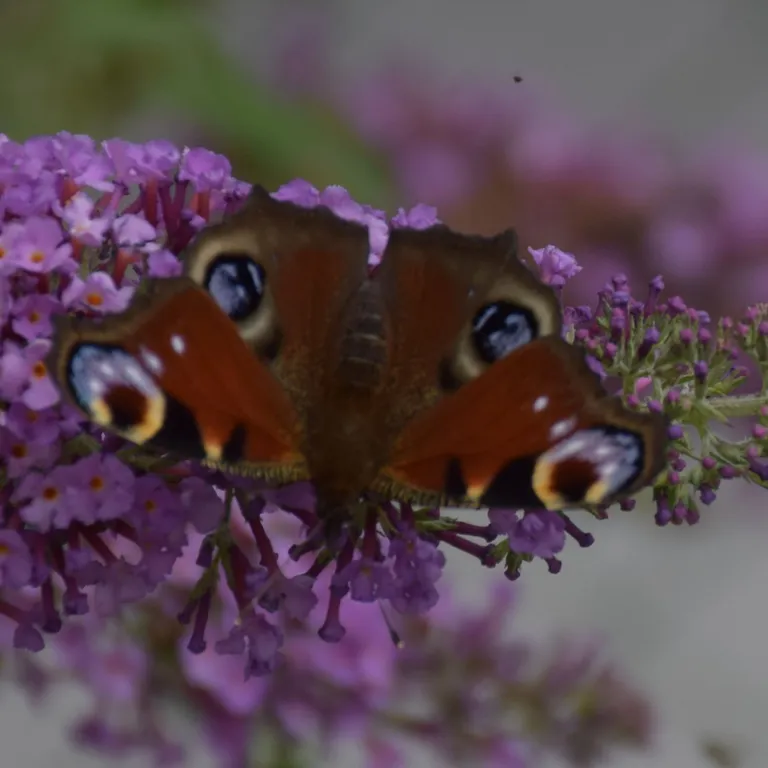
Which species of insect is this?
Aglais io
